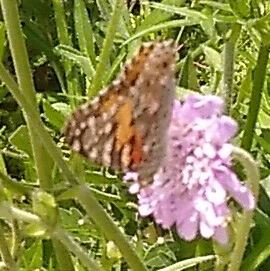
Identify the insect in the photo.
Vanessa cardui
